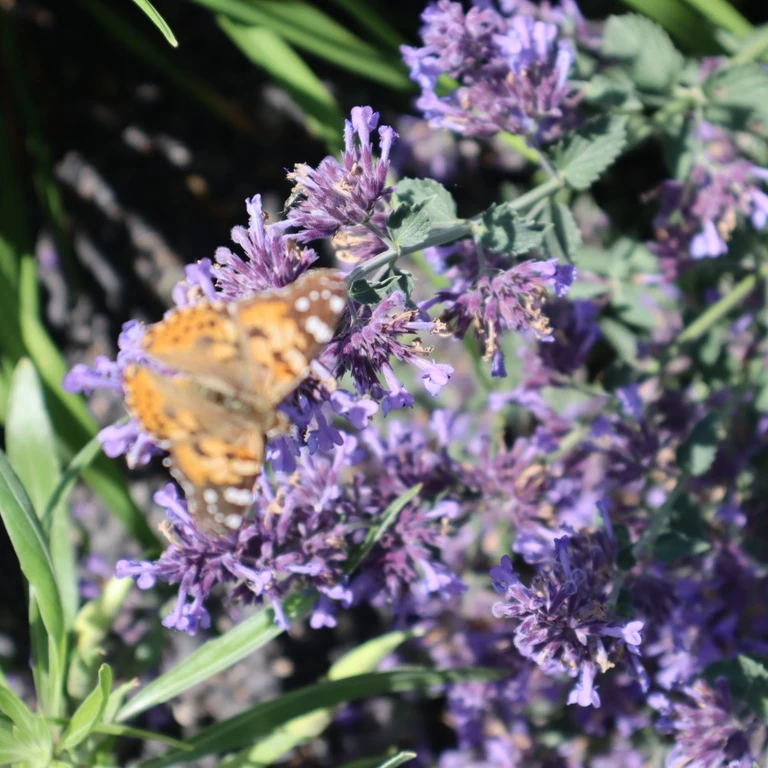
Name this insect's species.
Vanessa cardui
